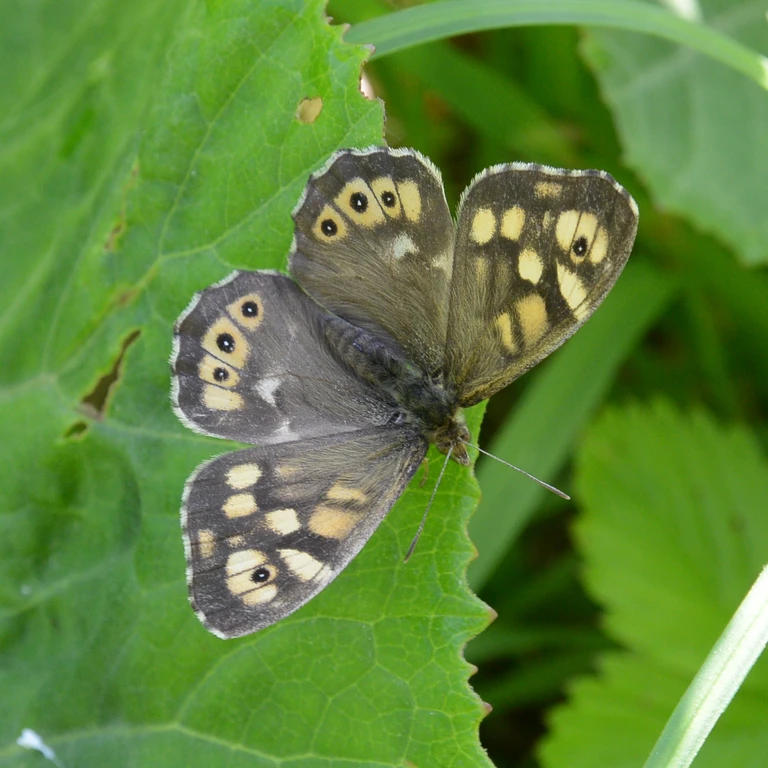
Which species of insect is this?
Pararge aegeria
